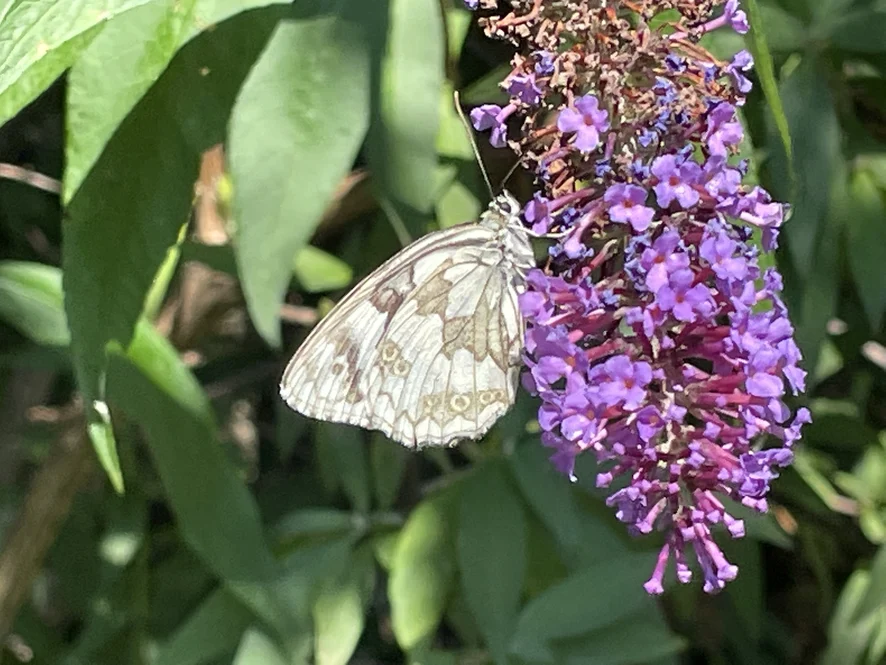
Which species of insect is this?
Melanargia galathea
